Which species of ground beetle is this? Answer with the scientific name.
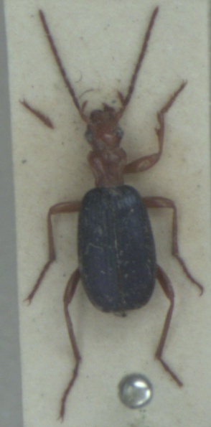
Brachinus crepitans
